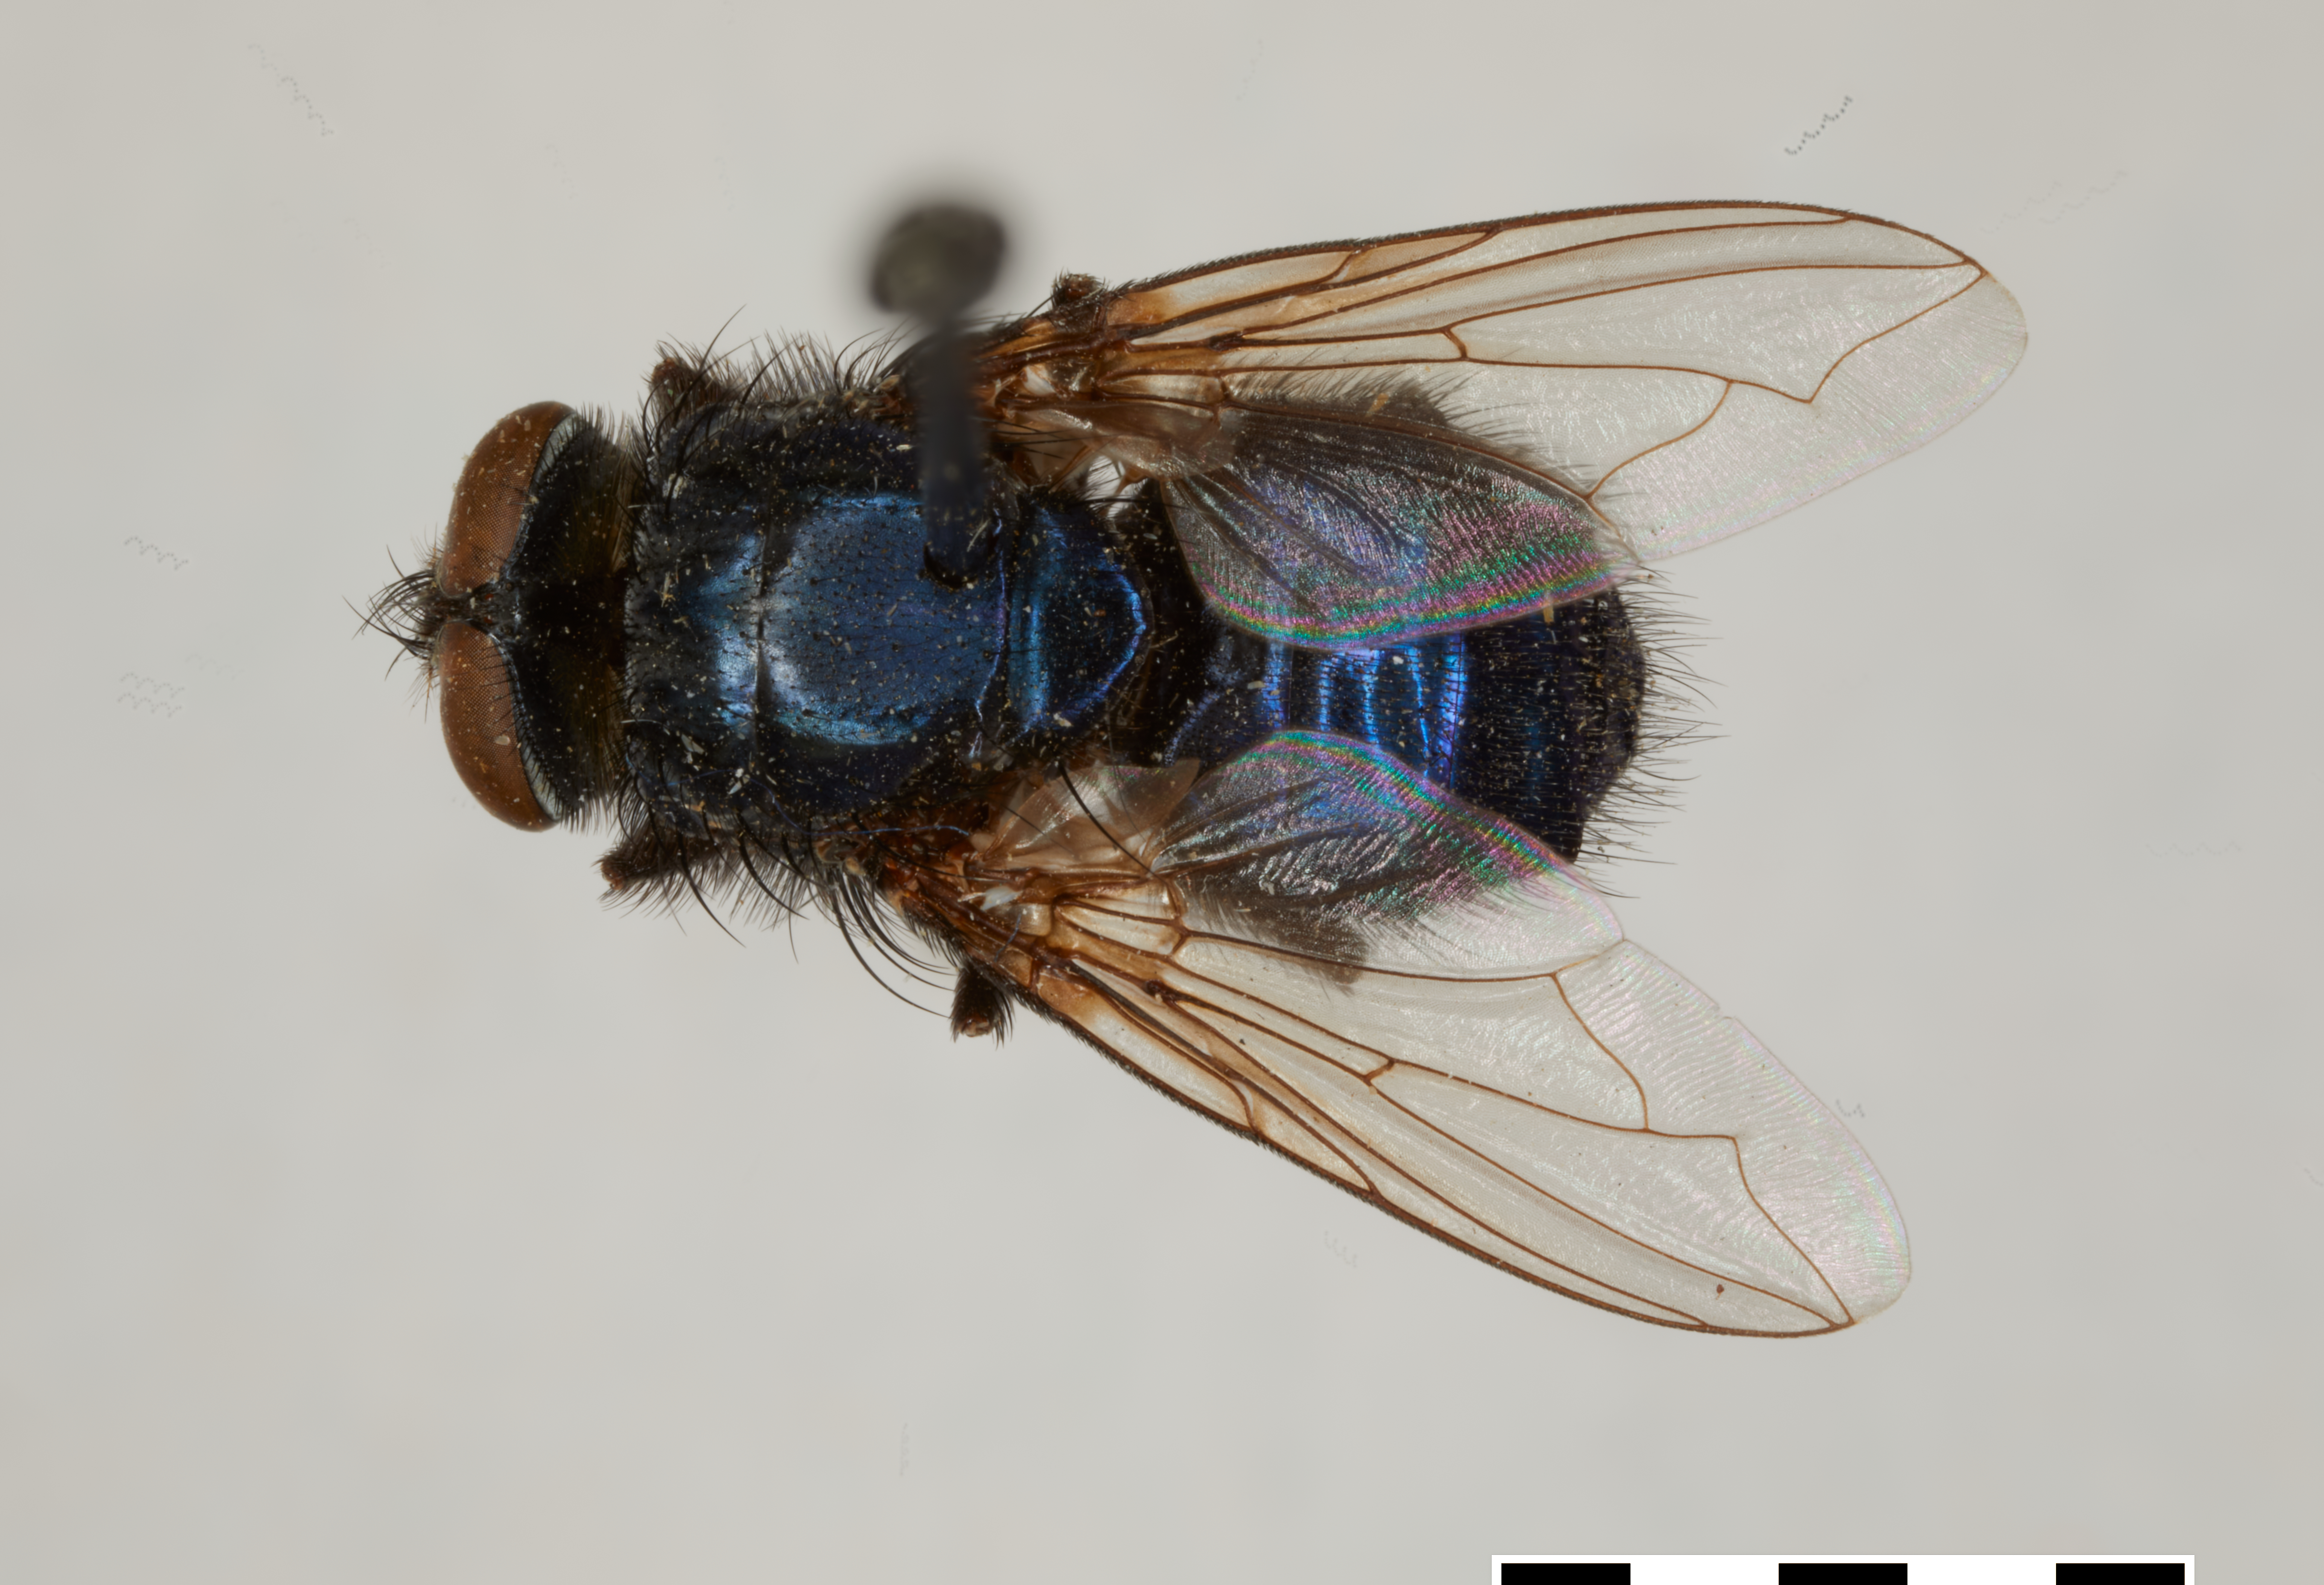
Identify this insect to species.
Apaulina cuprina
